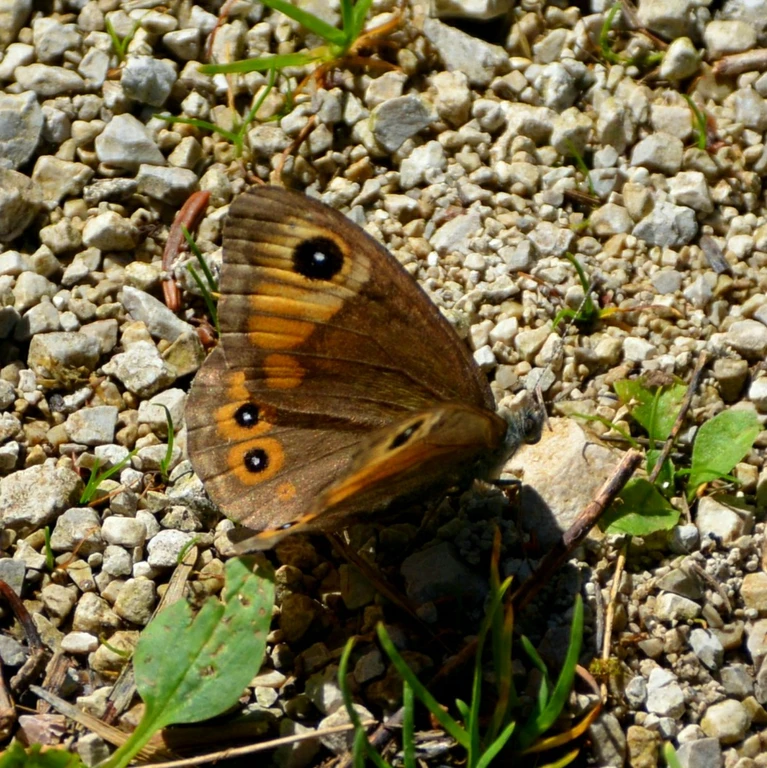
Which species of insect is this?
Lasiommata maera (also Pararge maera)
